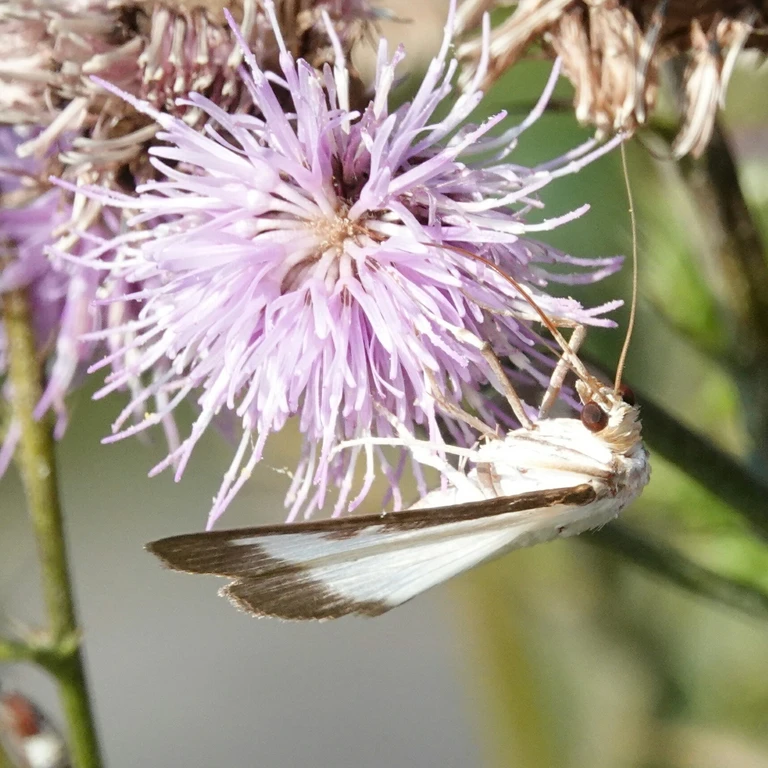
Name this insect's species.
Cydalima perspectalis
